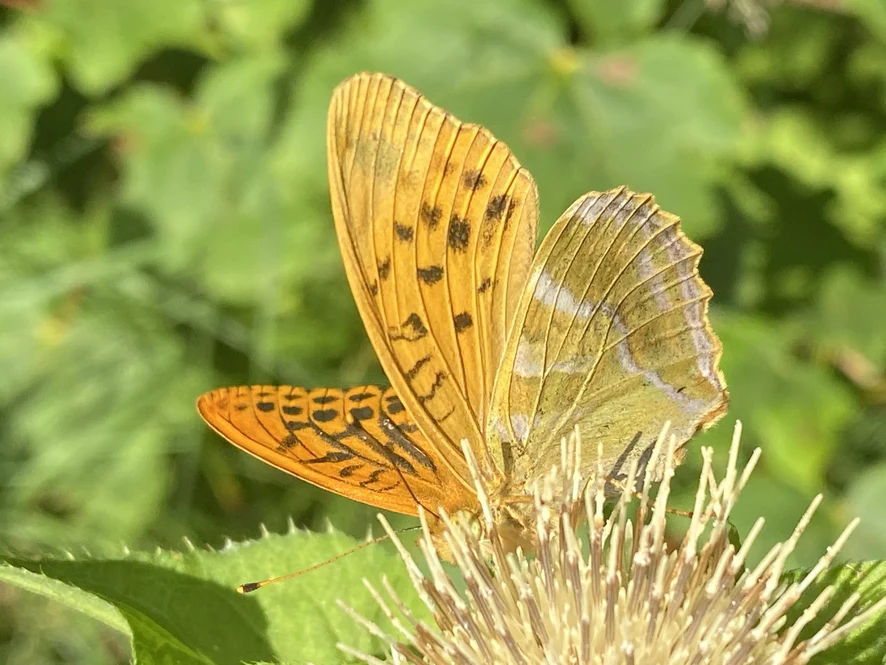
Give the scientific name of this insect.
Argynnis paphia
